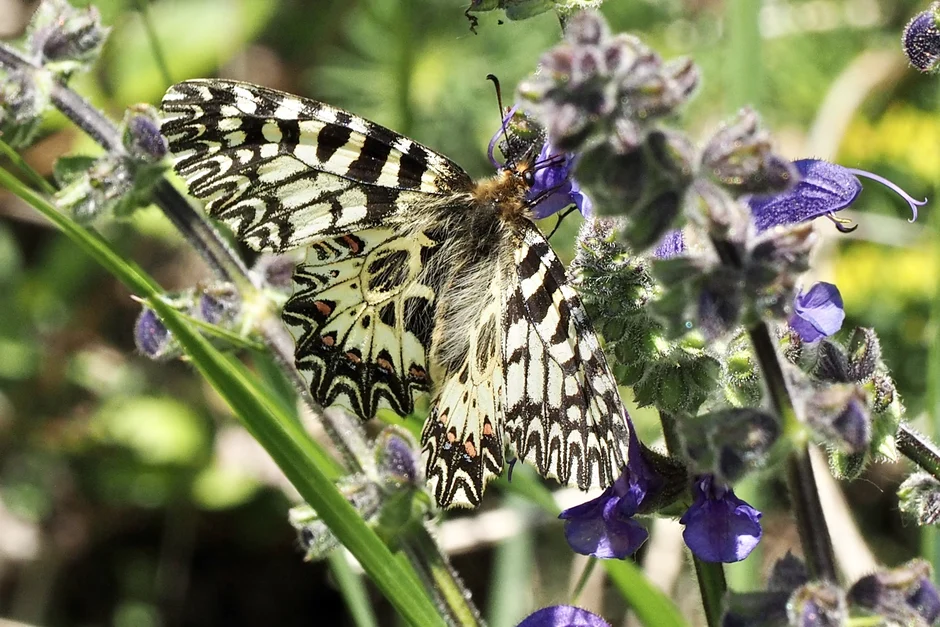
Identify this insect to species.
Zerynthia polyxena
